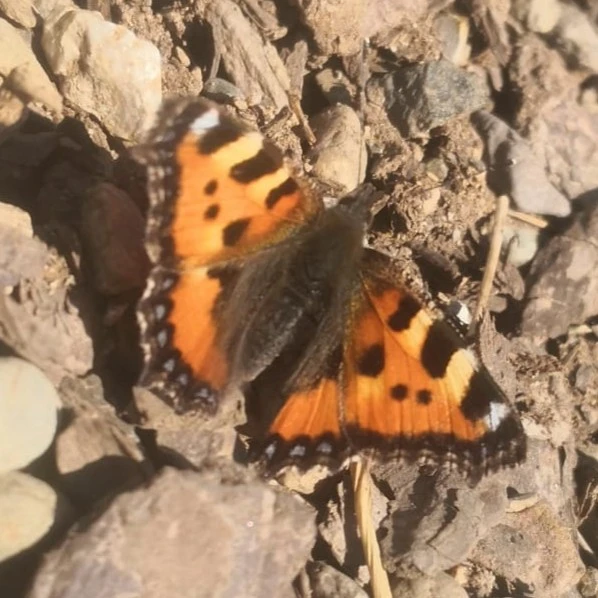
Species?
Aglais urticae
